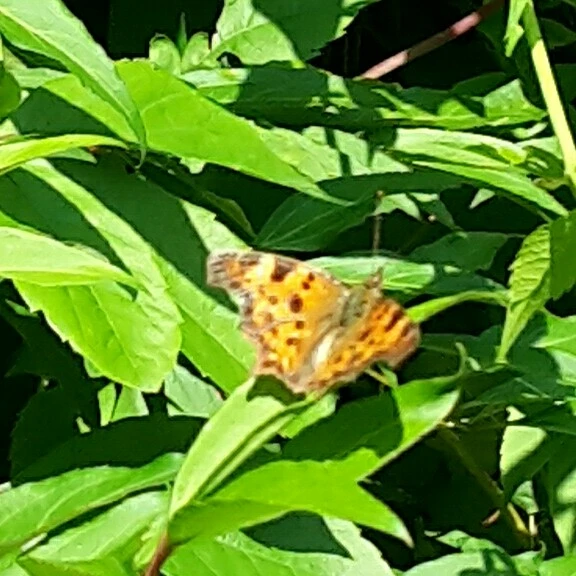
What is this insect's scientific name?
Polygonia c-album
